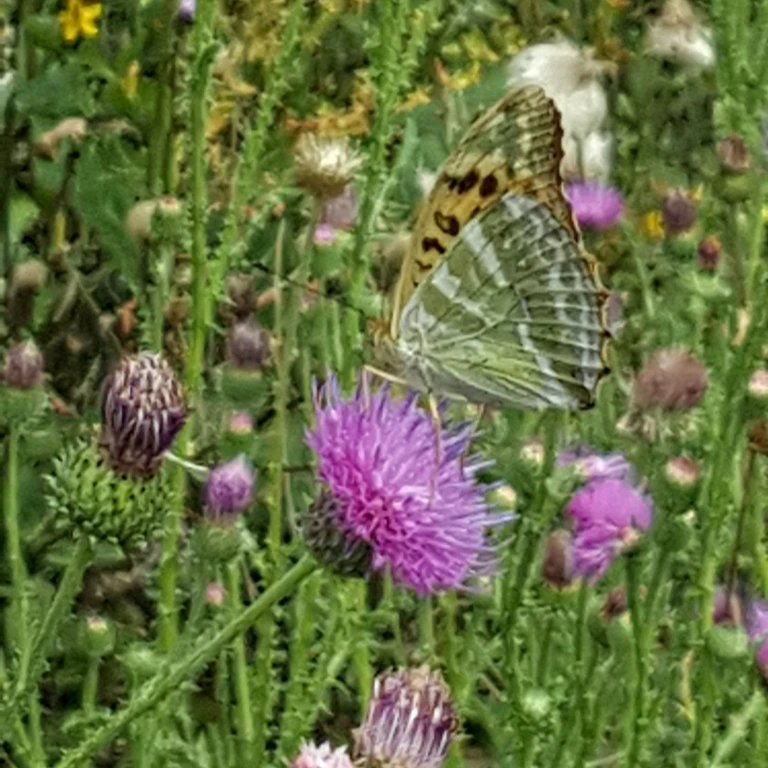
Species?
Argynnis paphia
